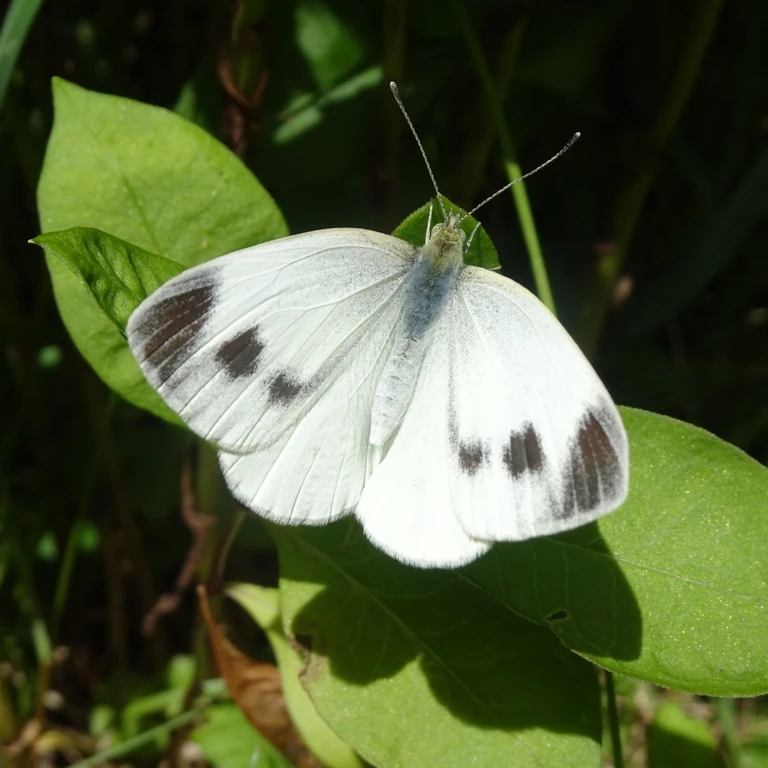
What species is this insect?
Pieris mannii
